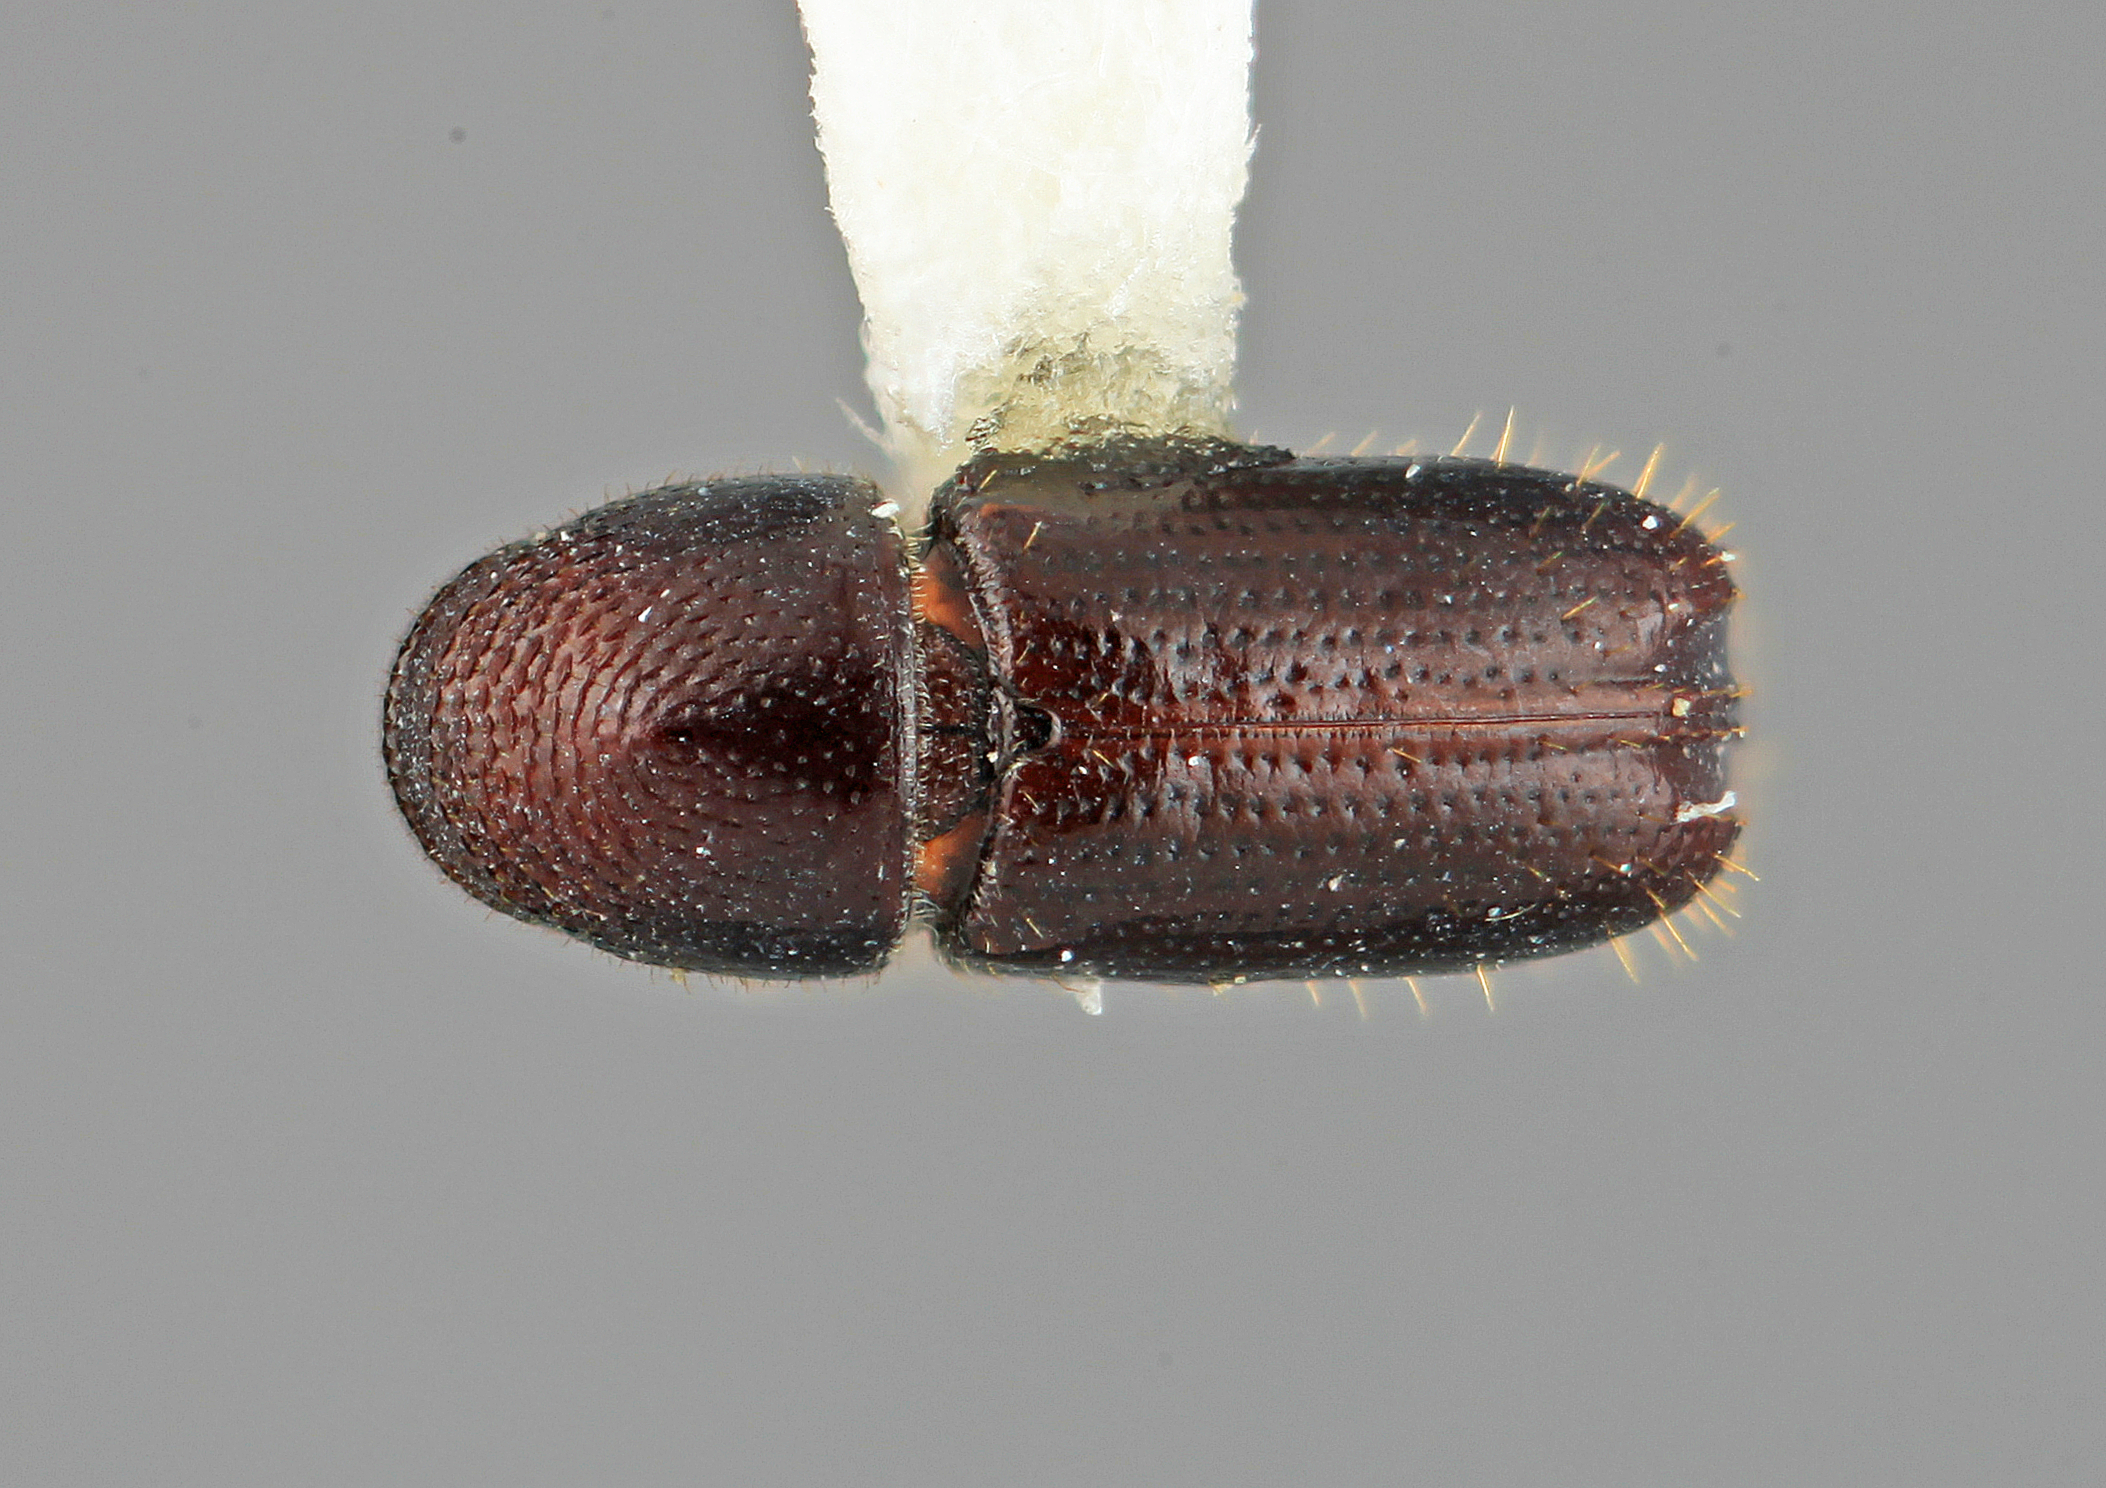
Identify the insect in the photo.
Pityophthorus retifrons
